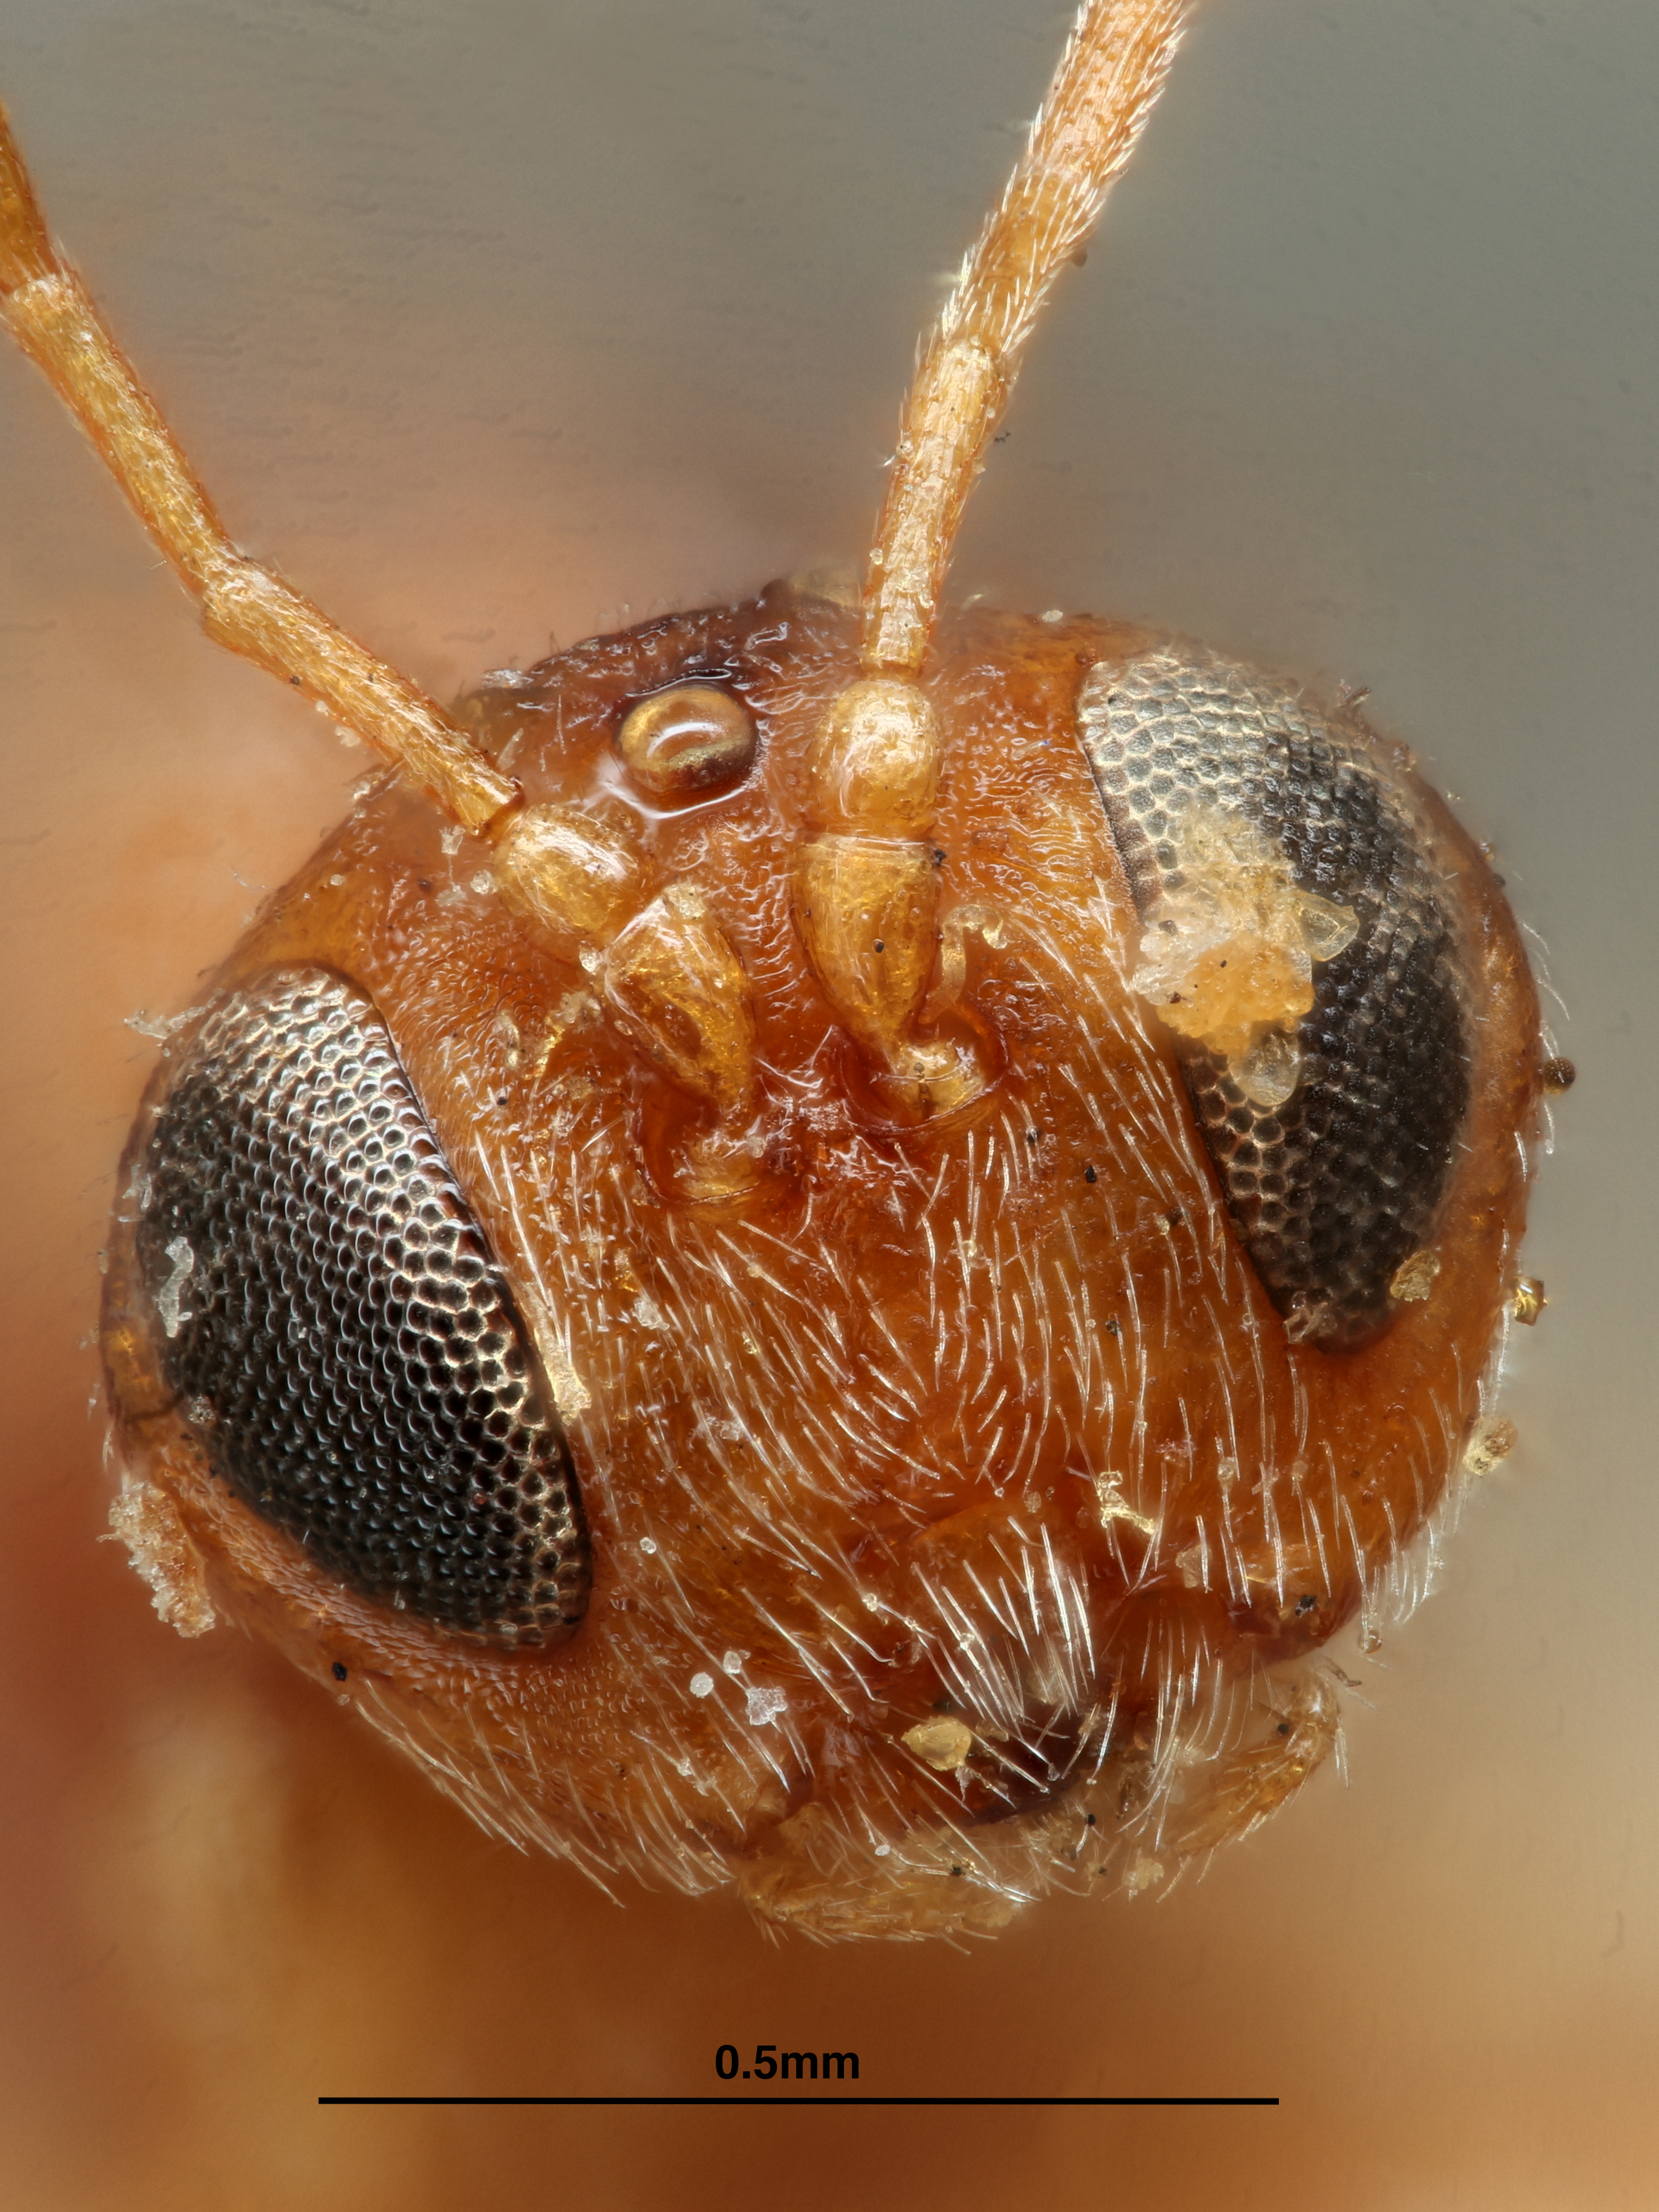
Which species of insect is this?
Andricus tubularius
